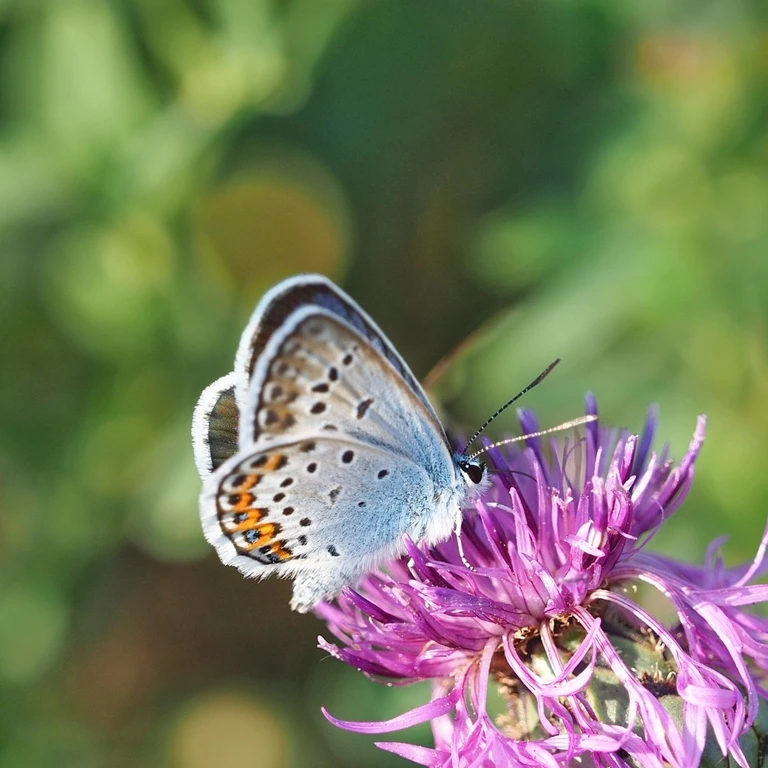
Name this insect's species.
Plebejus argus
